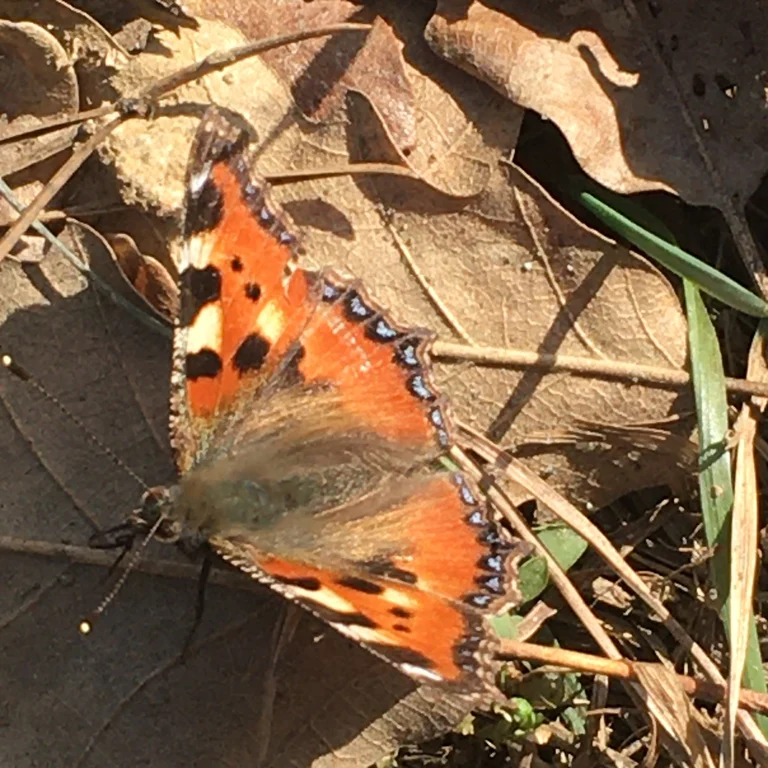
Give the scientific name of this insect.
Aglais urticae
